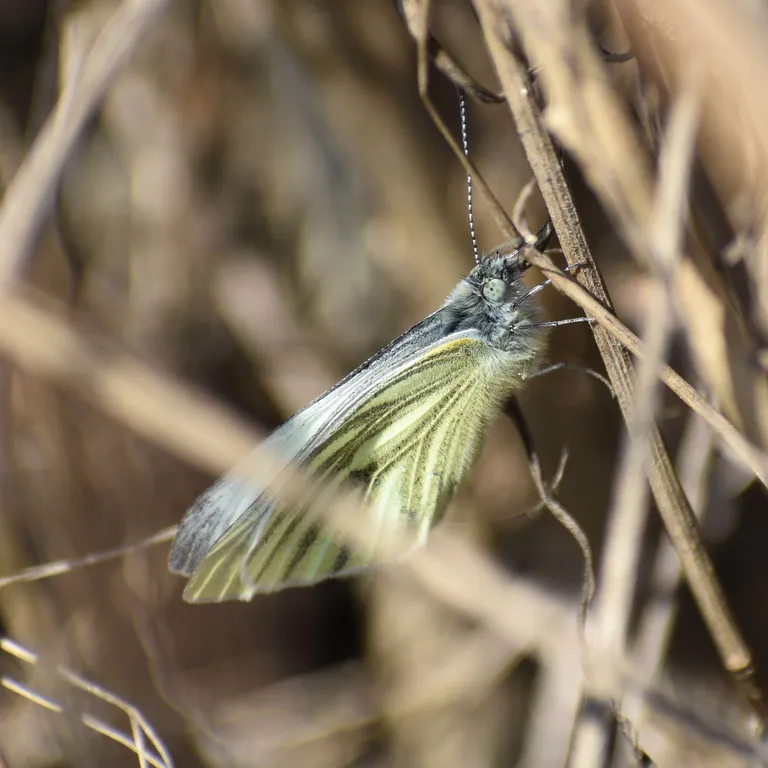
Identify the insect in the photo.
Pieris napi
